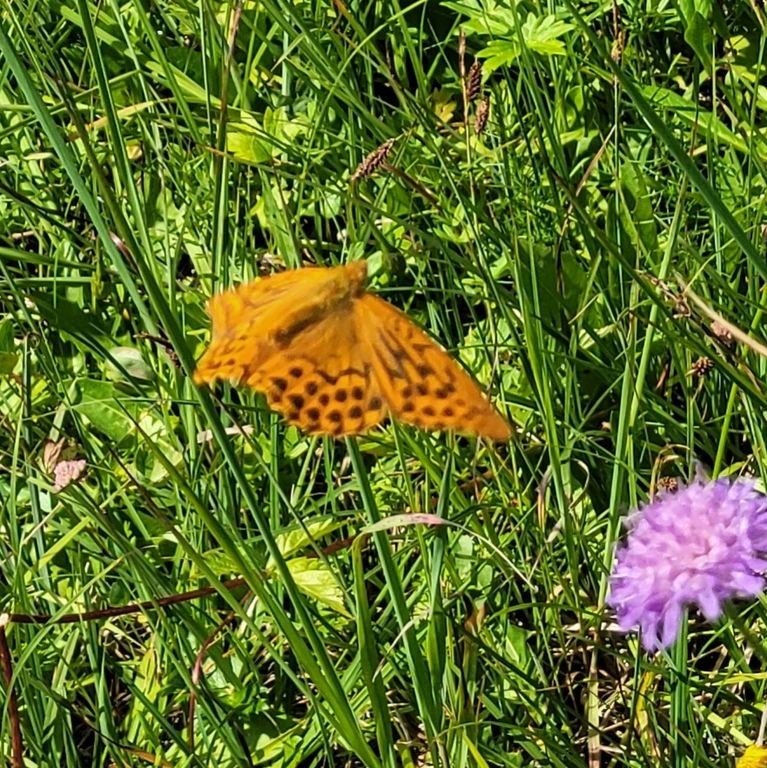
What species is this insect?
Argynnis paphia
